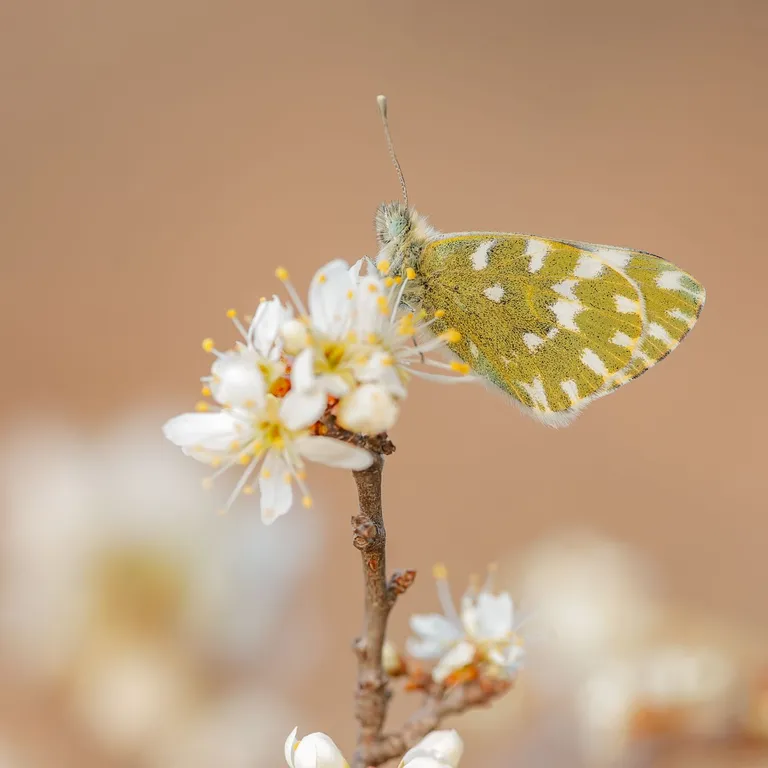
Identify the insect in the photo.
Pontia edusa
